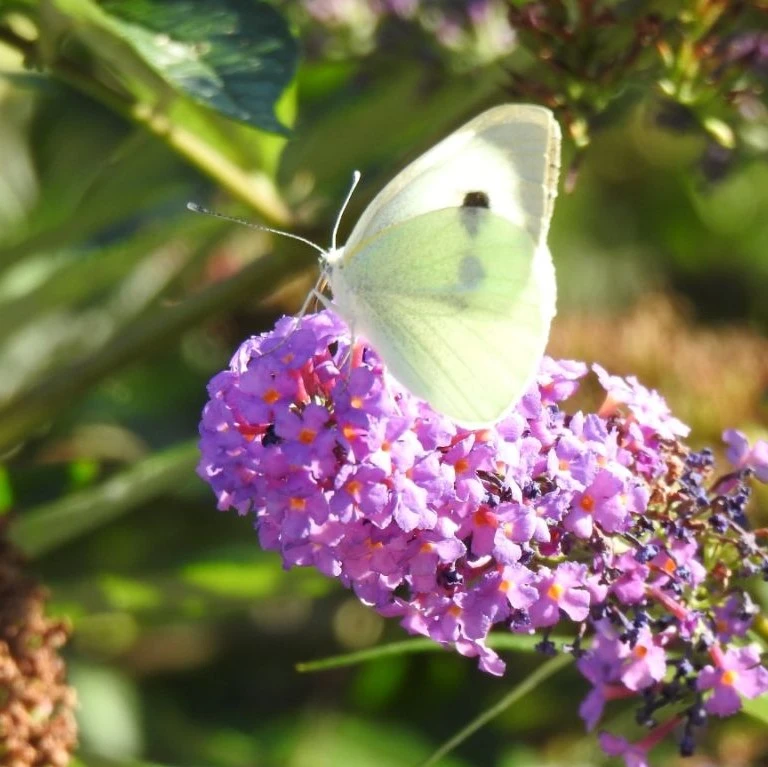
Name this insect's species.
Pieris brassicae
